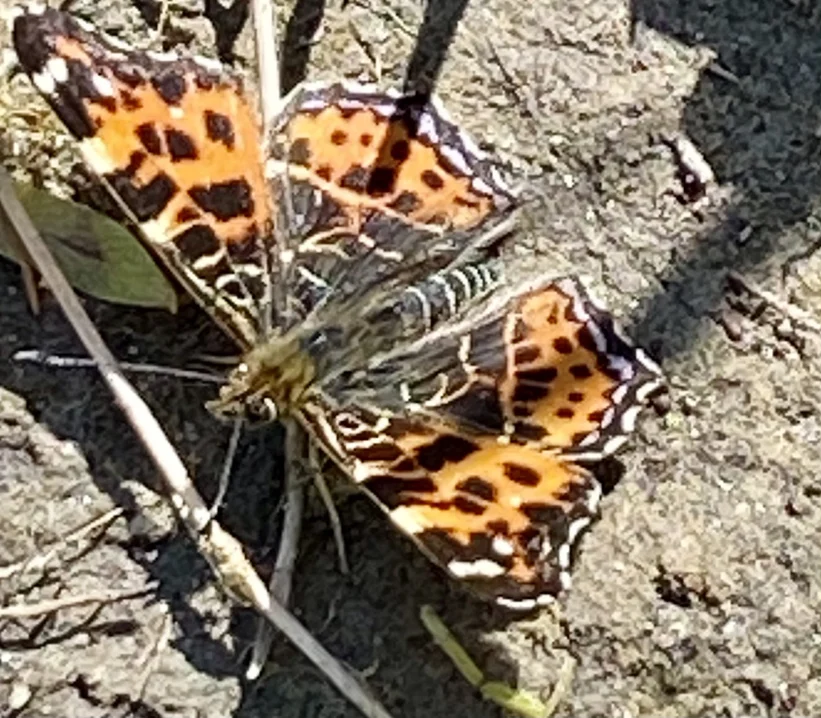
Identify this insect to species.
Araschnia levana
